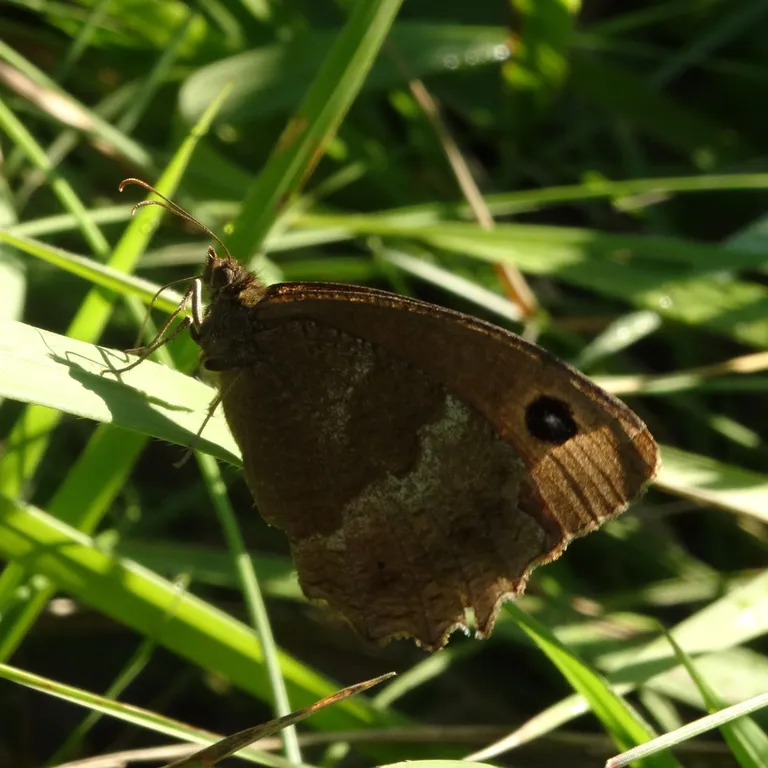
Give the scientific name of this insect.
Minois dryas
